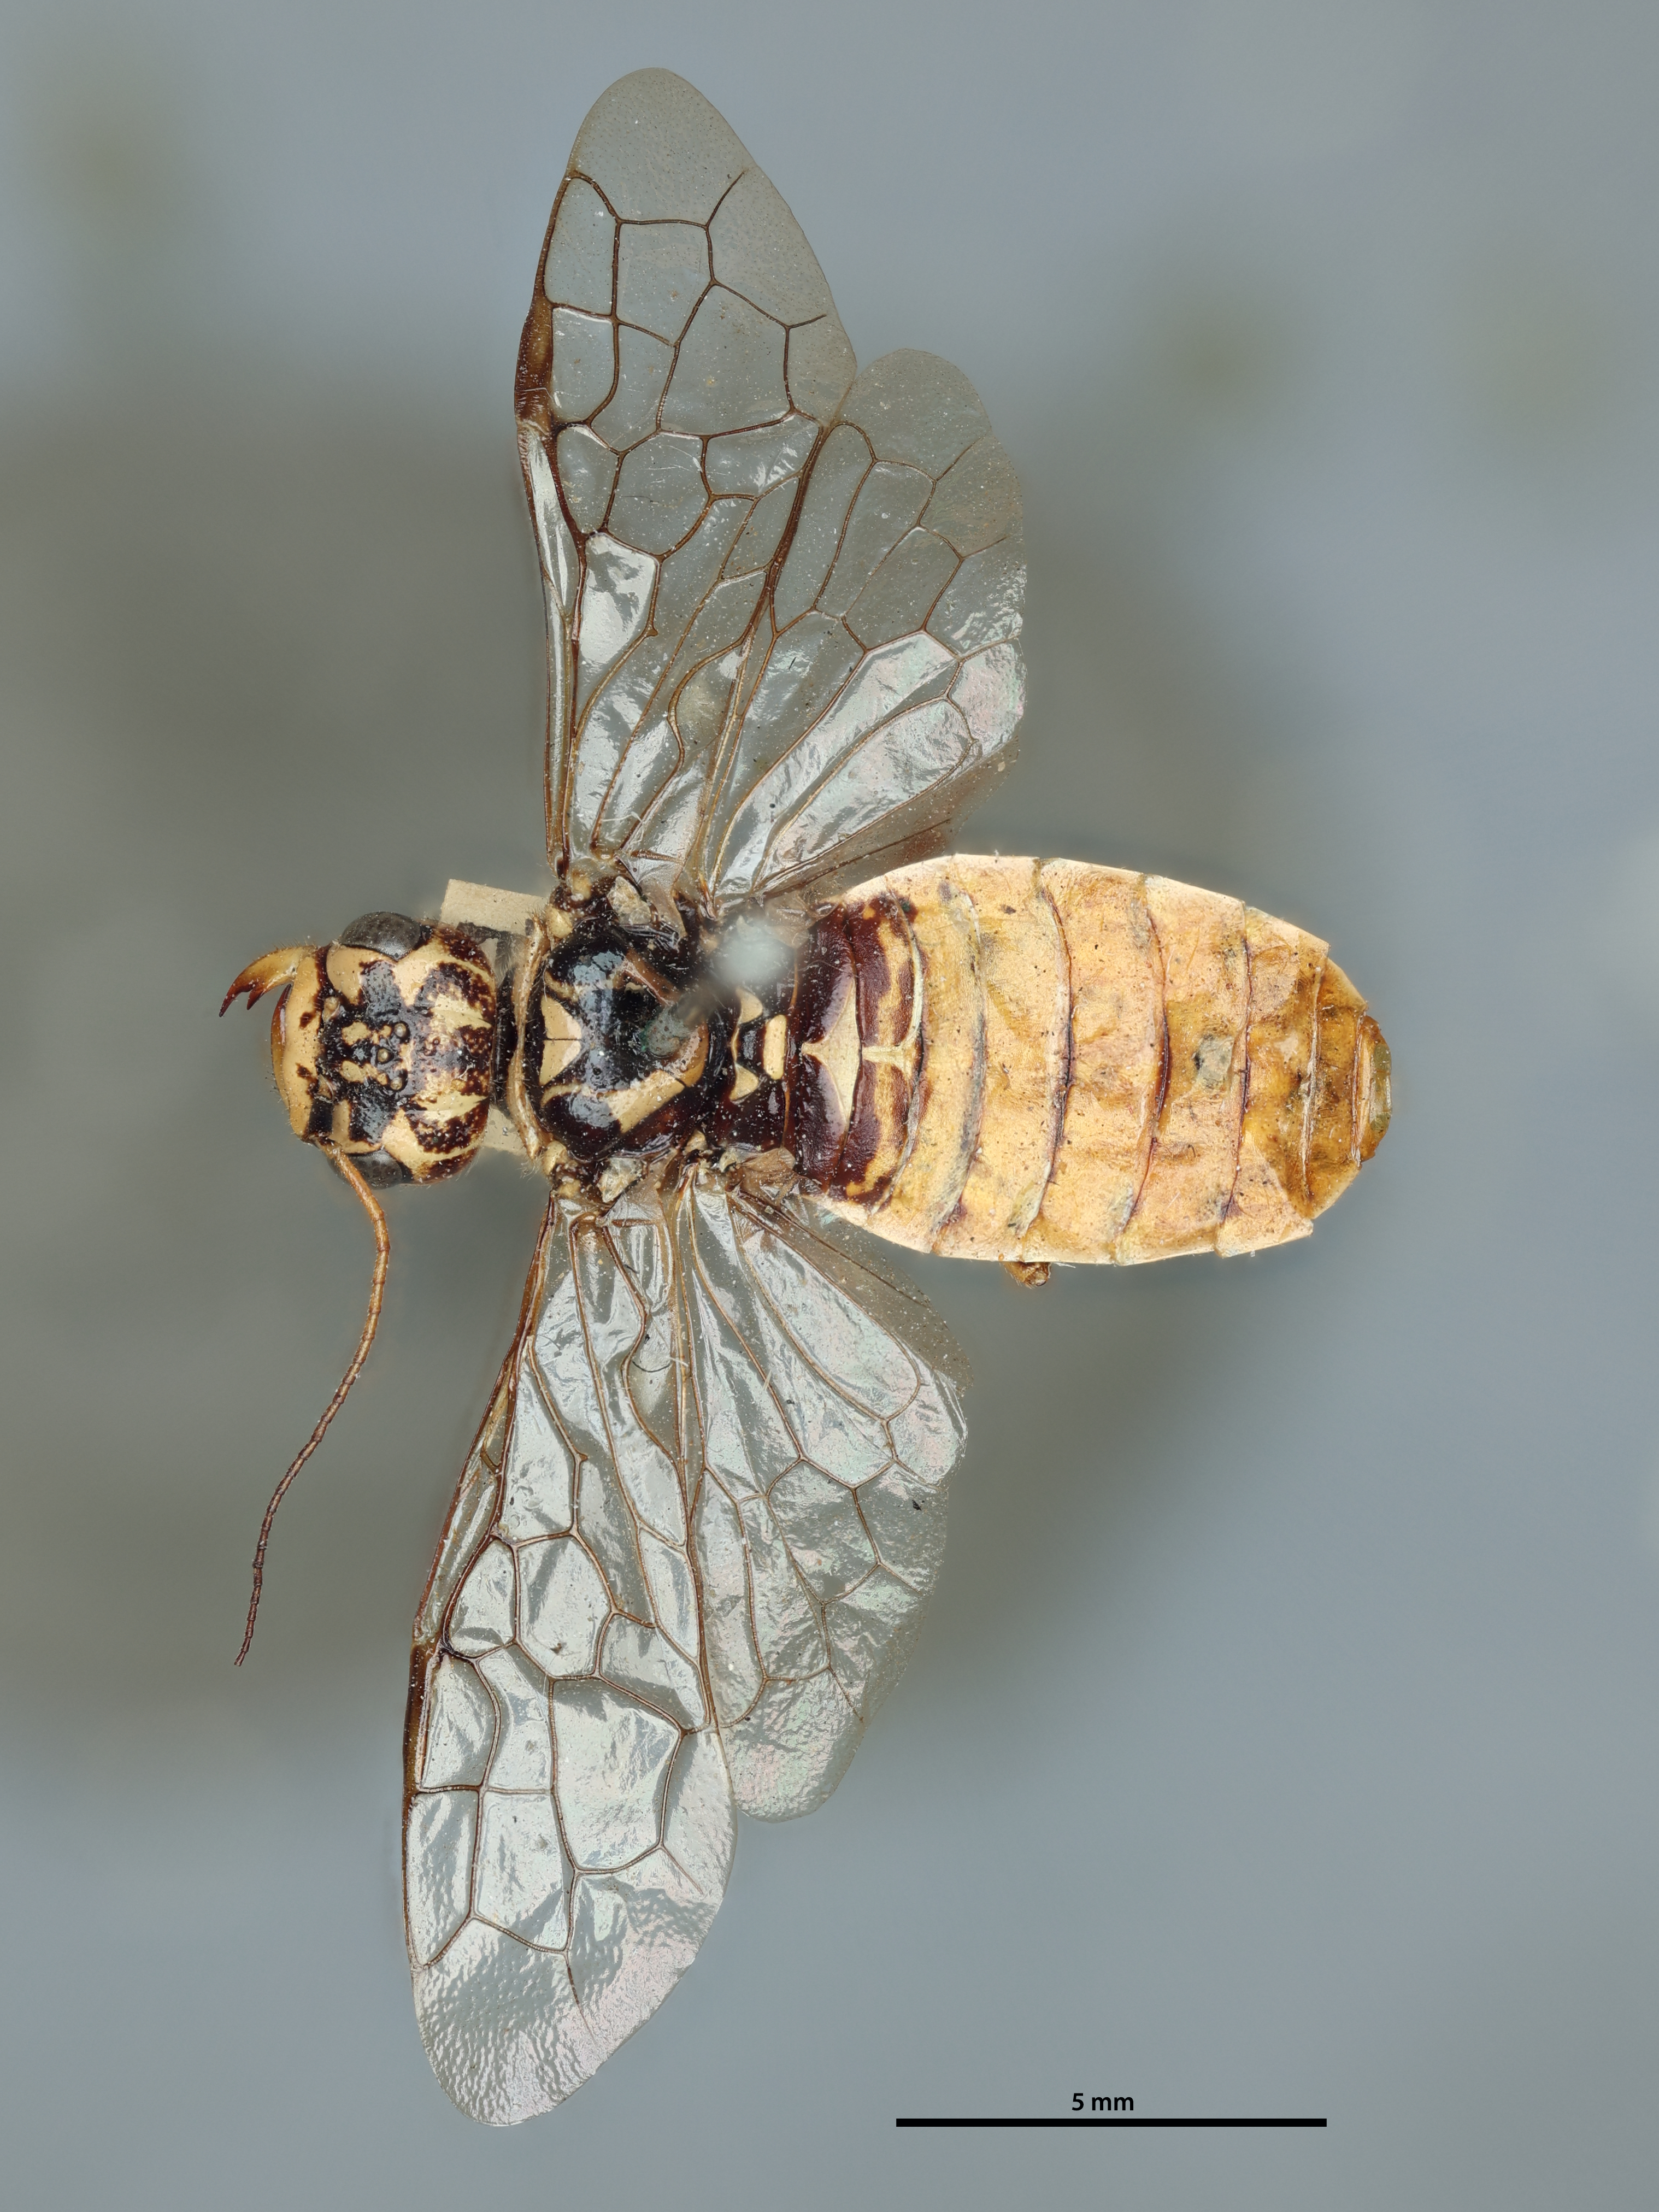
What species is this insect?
Acantholyda thalictra
